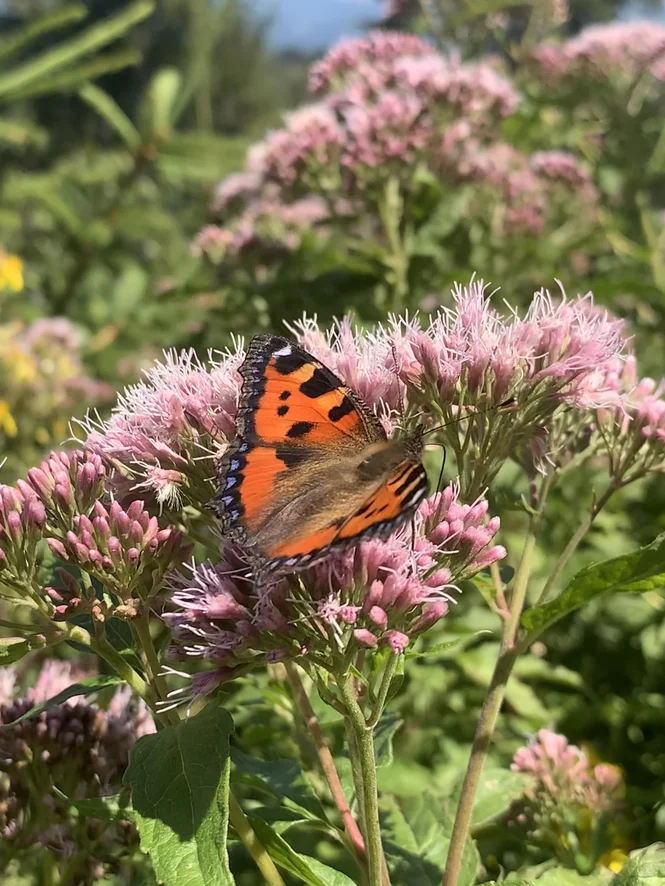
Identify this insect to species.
Aglais urticae
